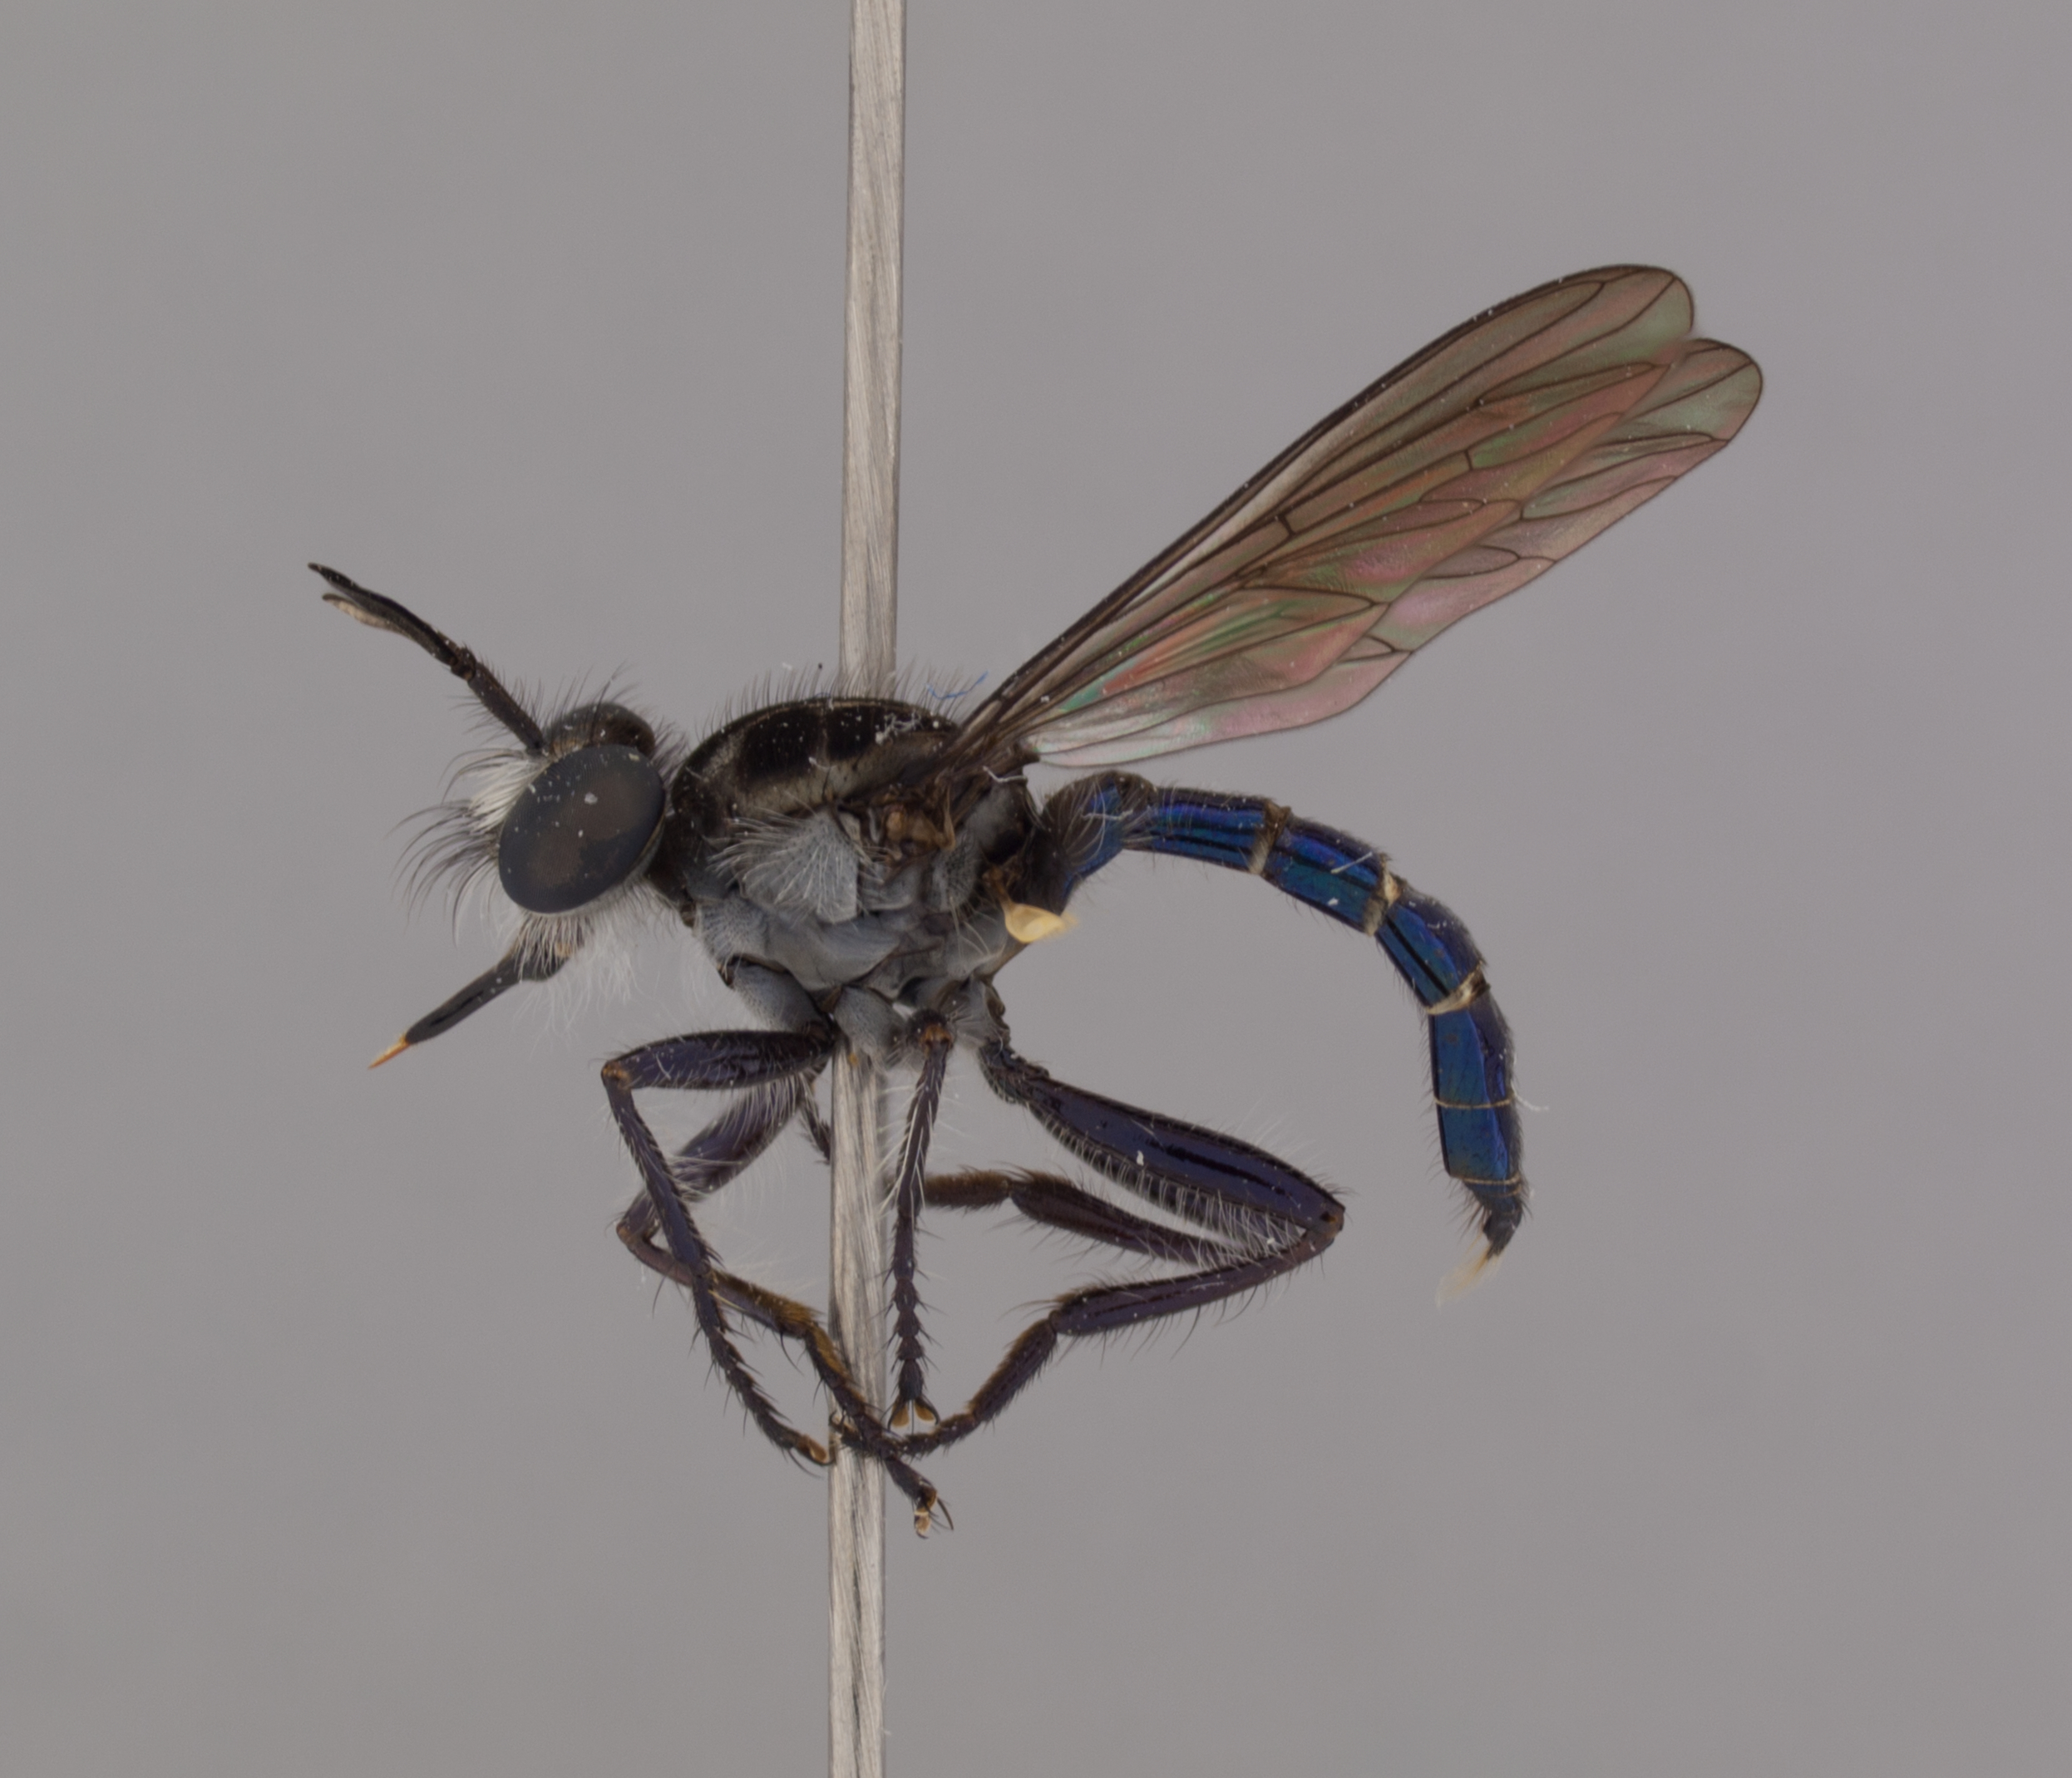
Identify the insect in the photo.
Rhopalogaster albidus
